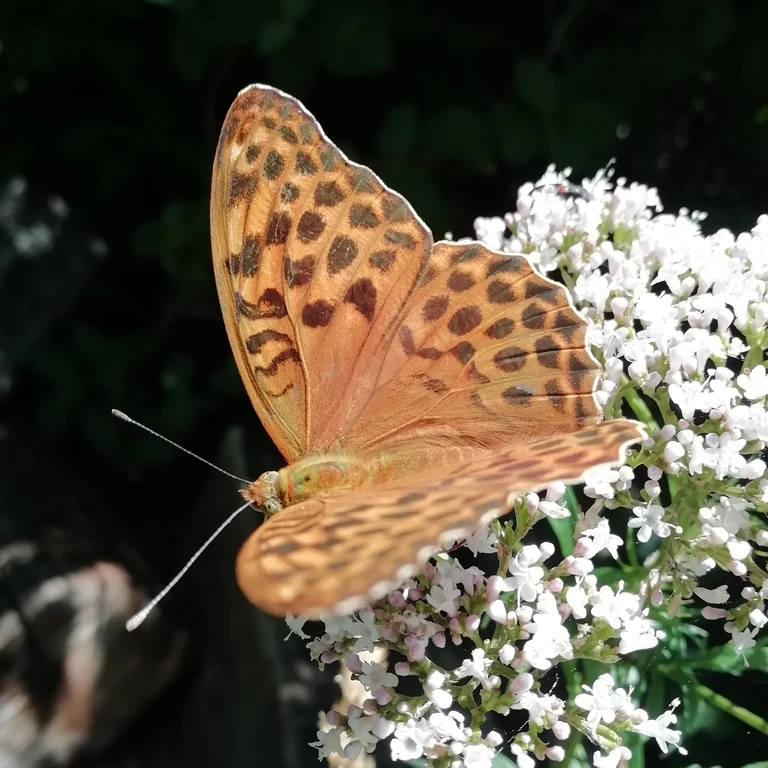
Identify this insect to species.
Argynnis paphia
